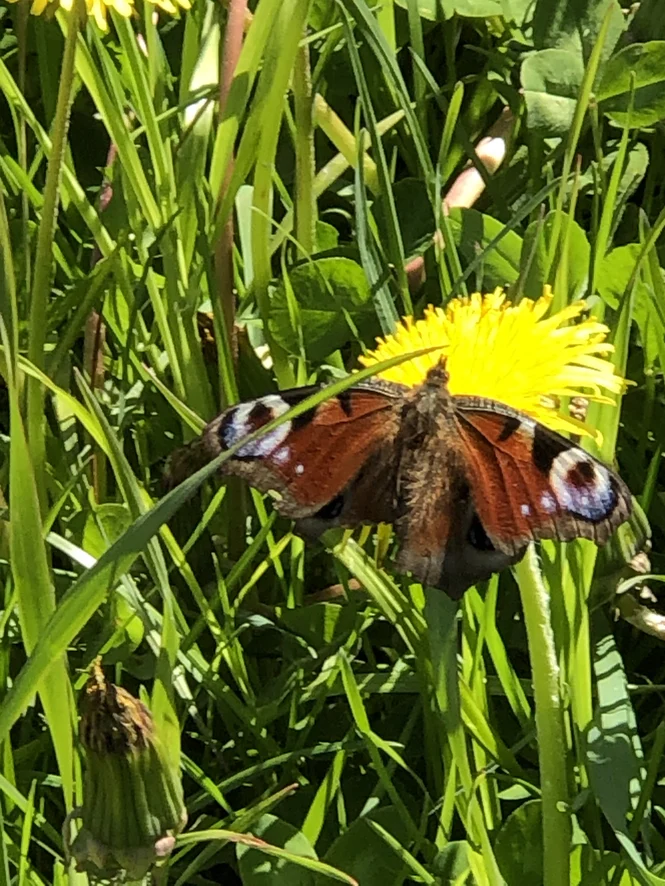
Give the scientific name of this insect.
Aglais io
